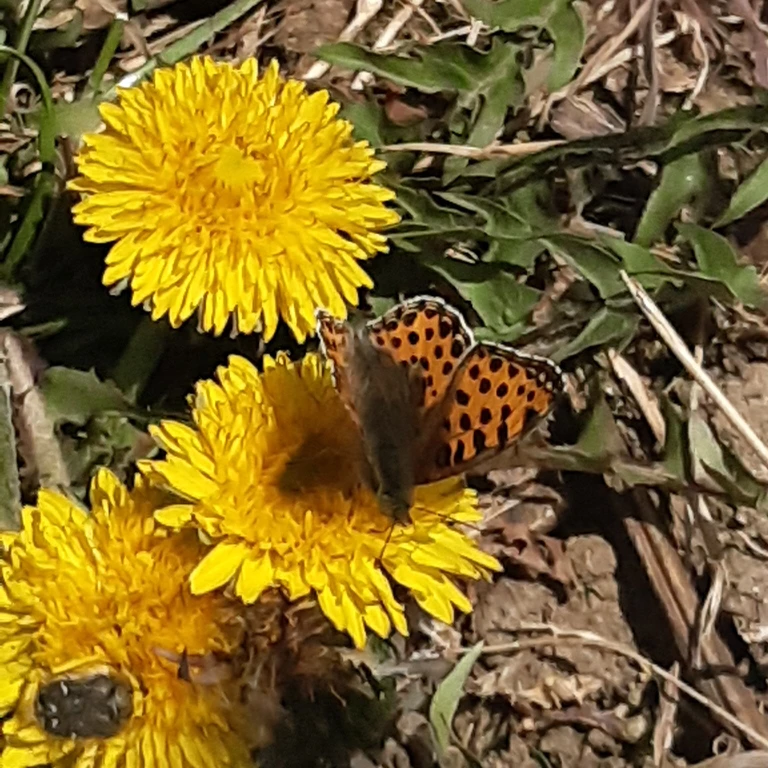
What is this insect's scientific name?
Issoria lathonia
